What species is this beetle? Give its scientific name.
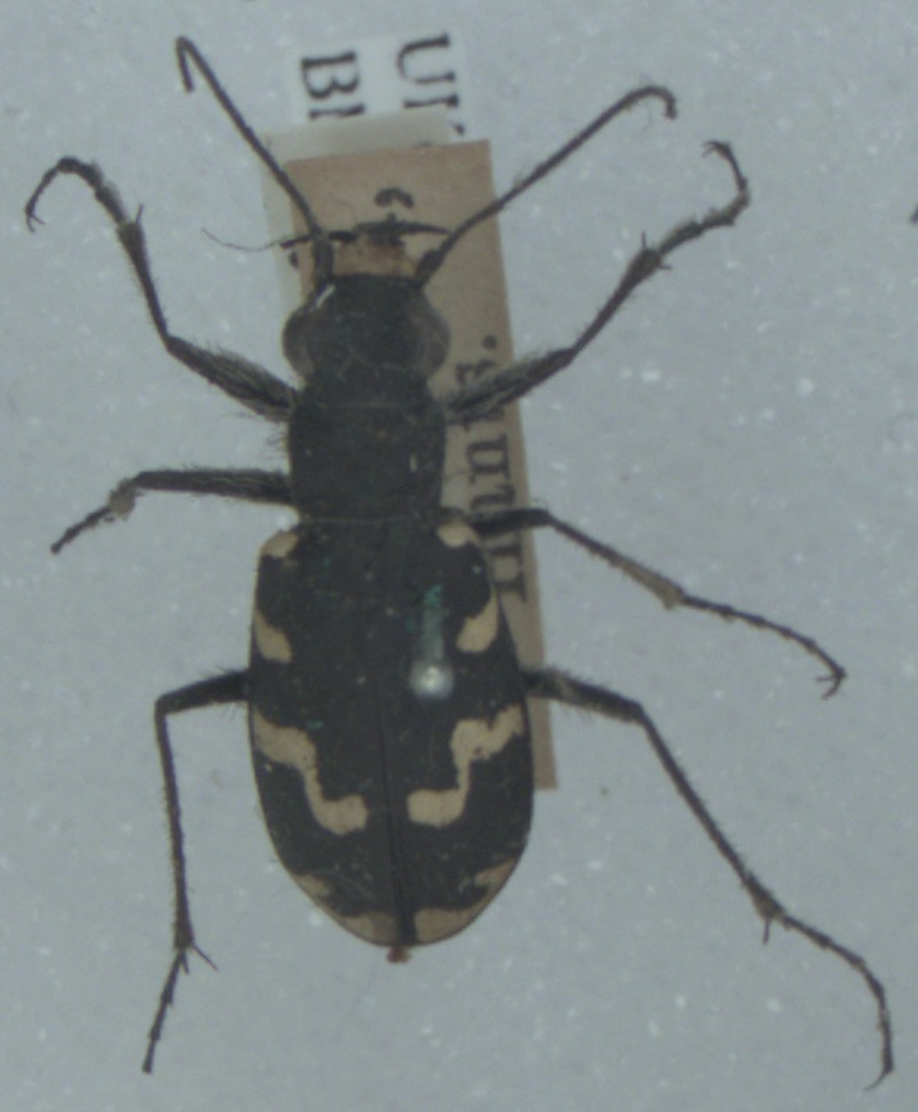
Cicindela maritima
